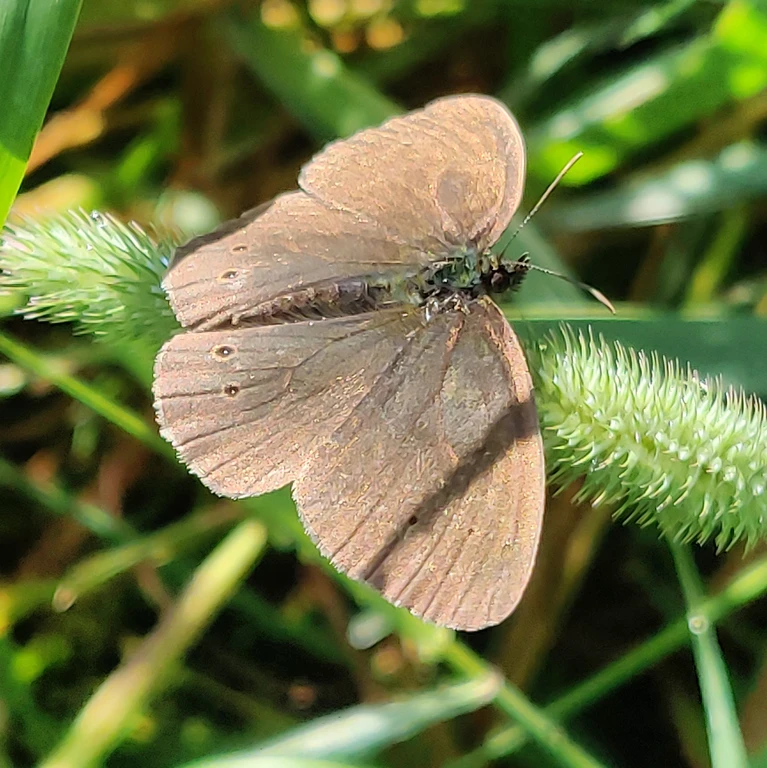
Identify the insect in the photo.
Aphantopus hyperantus
